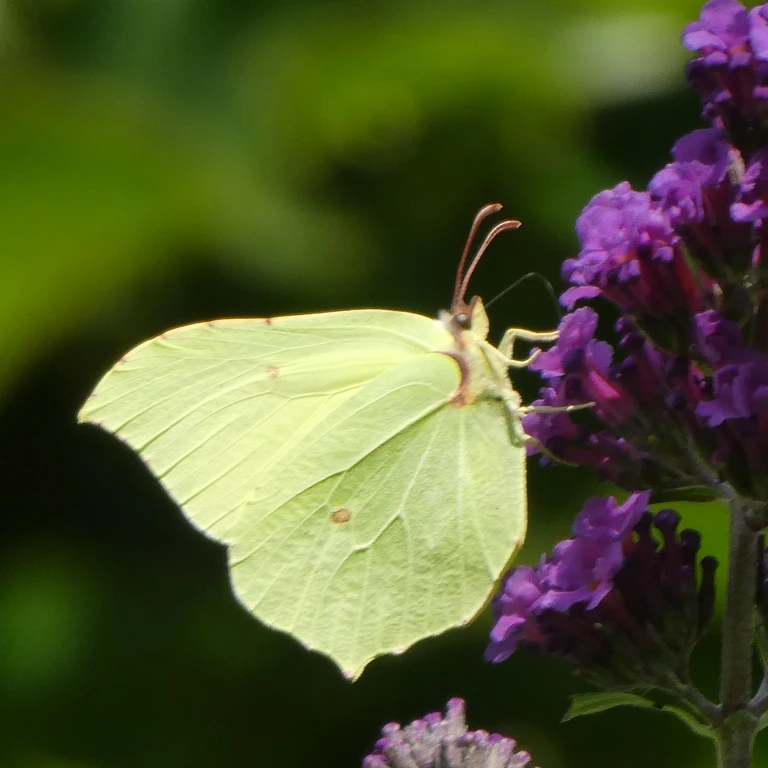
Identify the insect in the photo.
Gonepteryx rhamni
